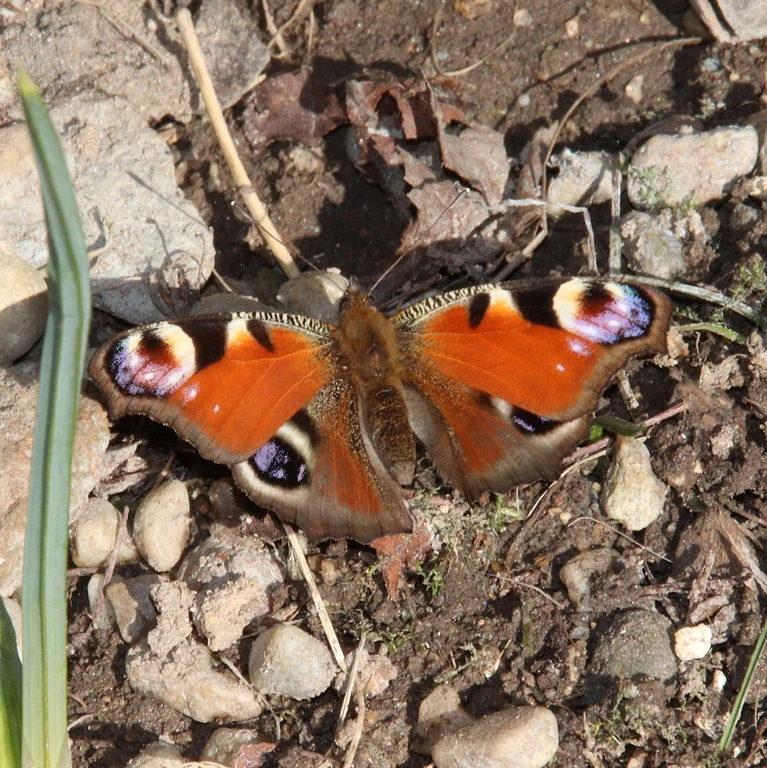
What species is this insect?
Aglais io
